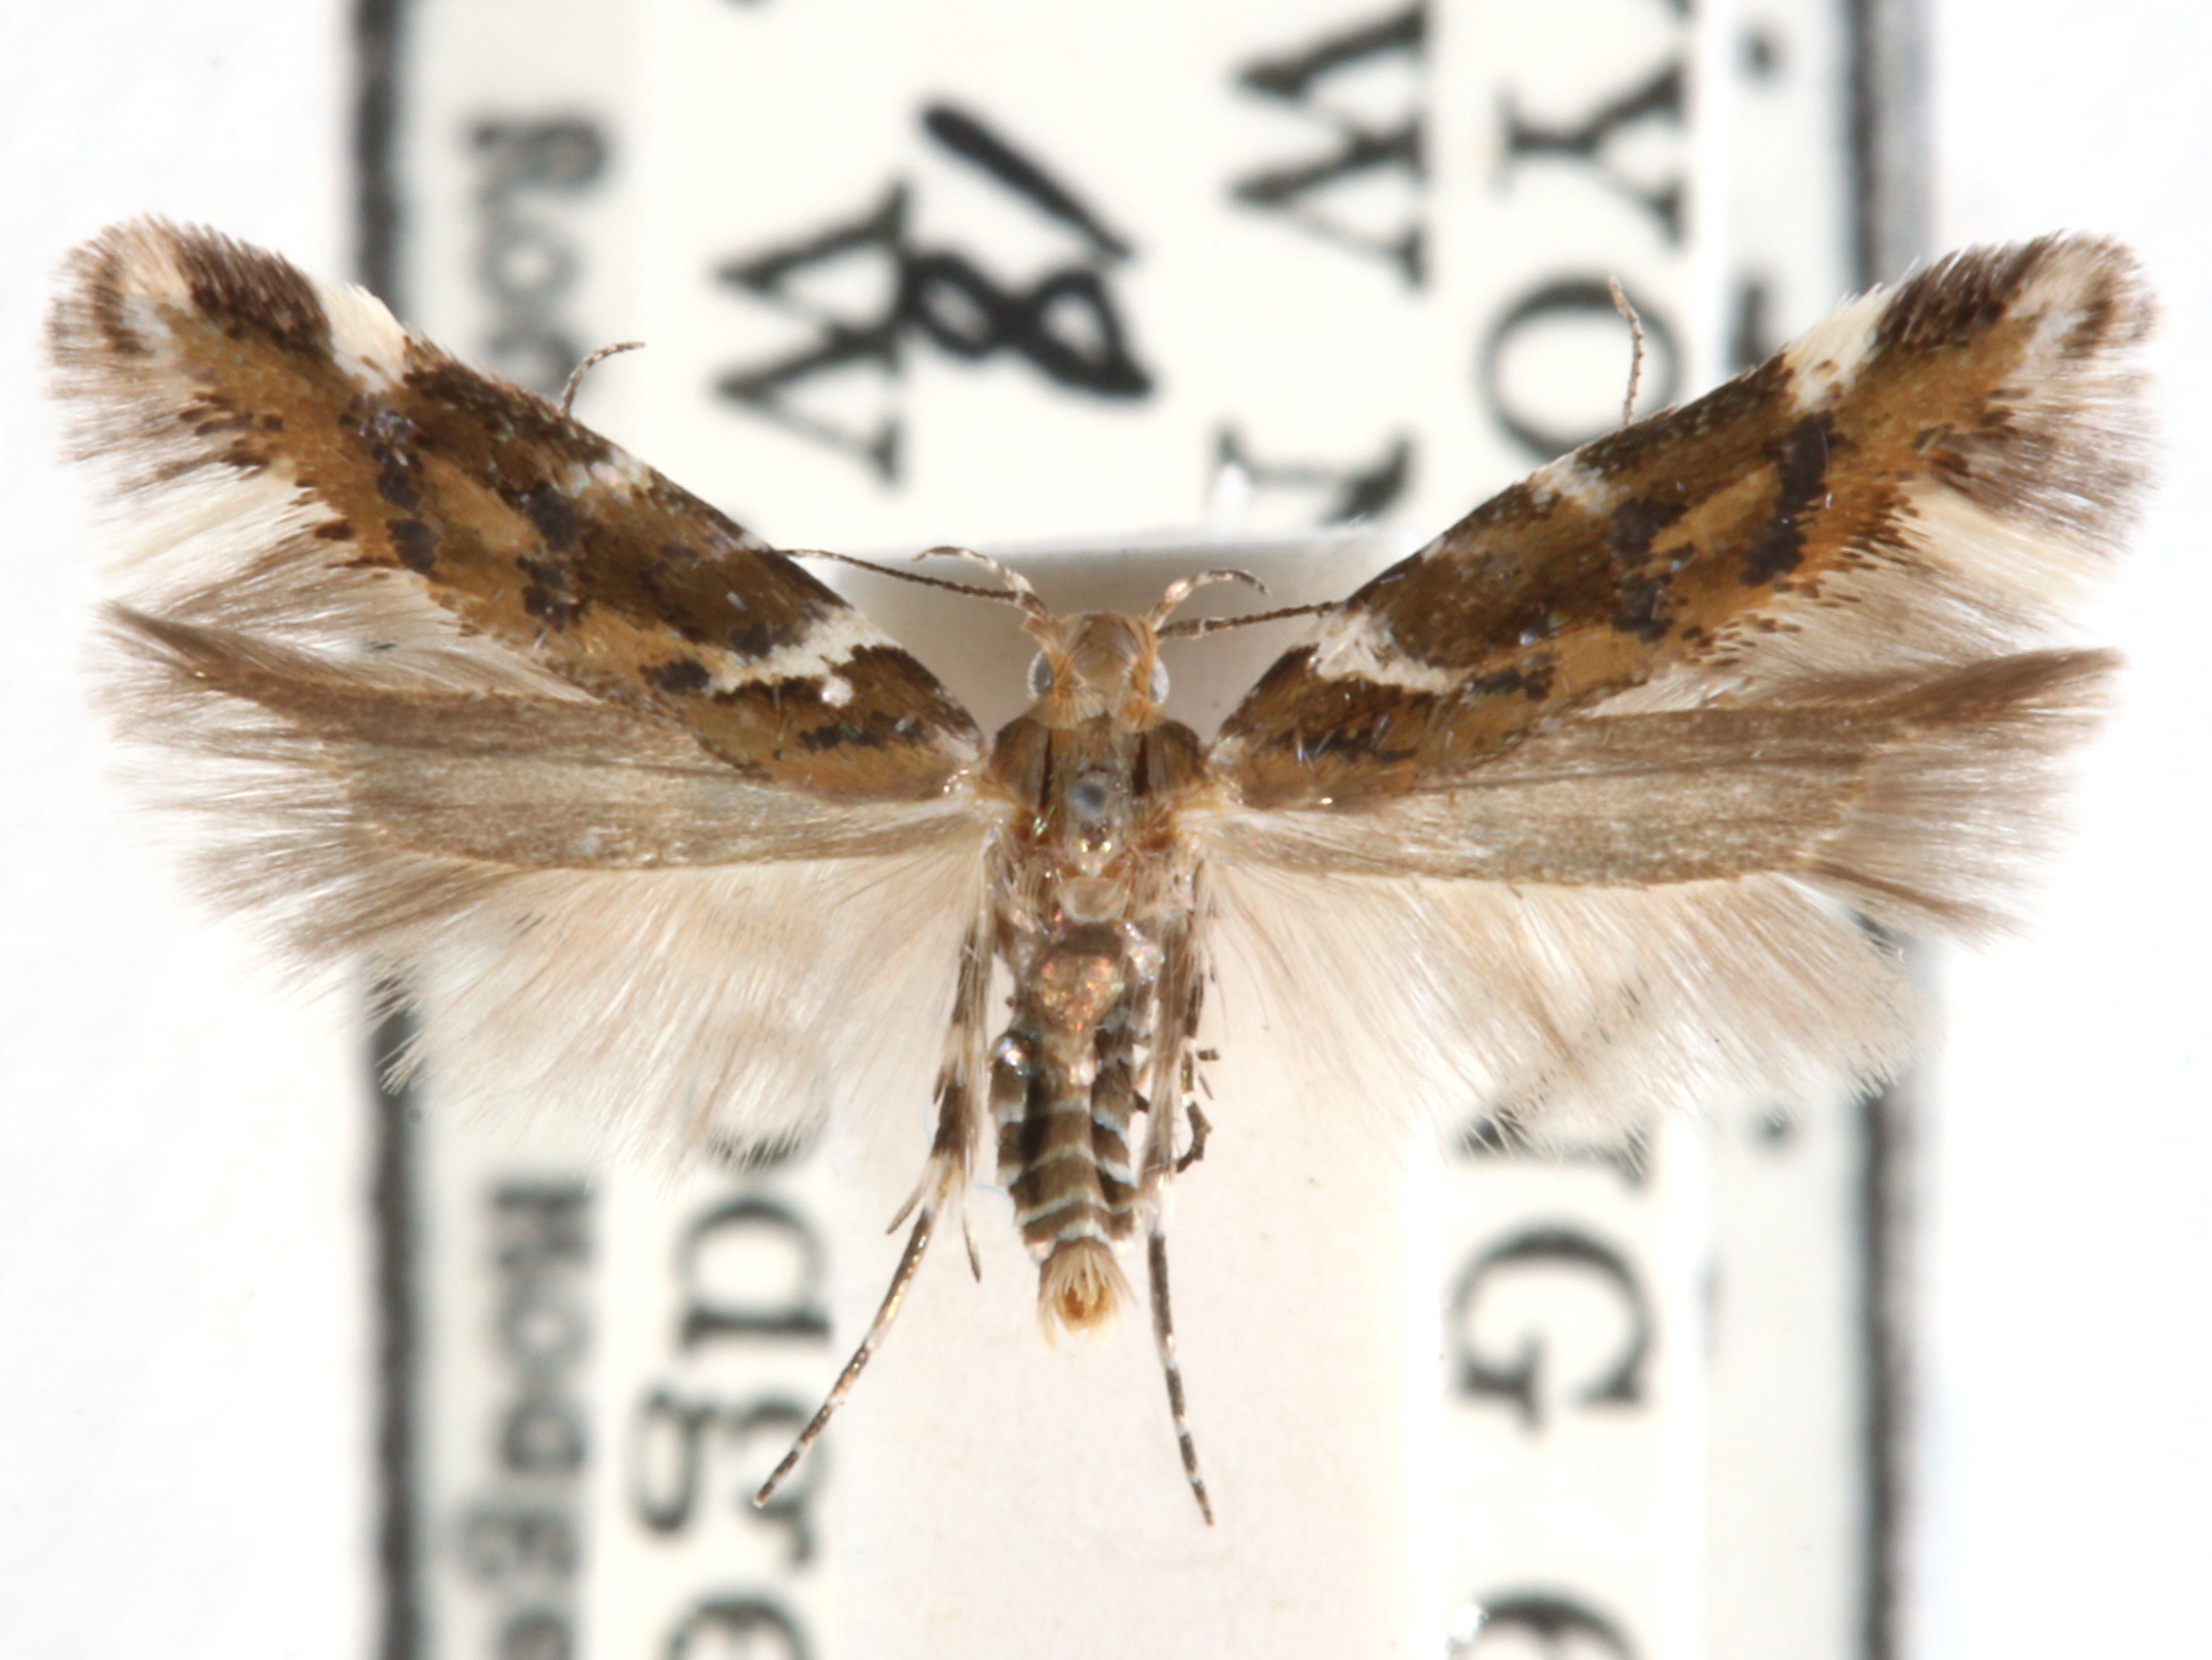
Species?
Aristotelia argentifera
